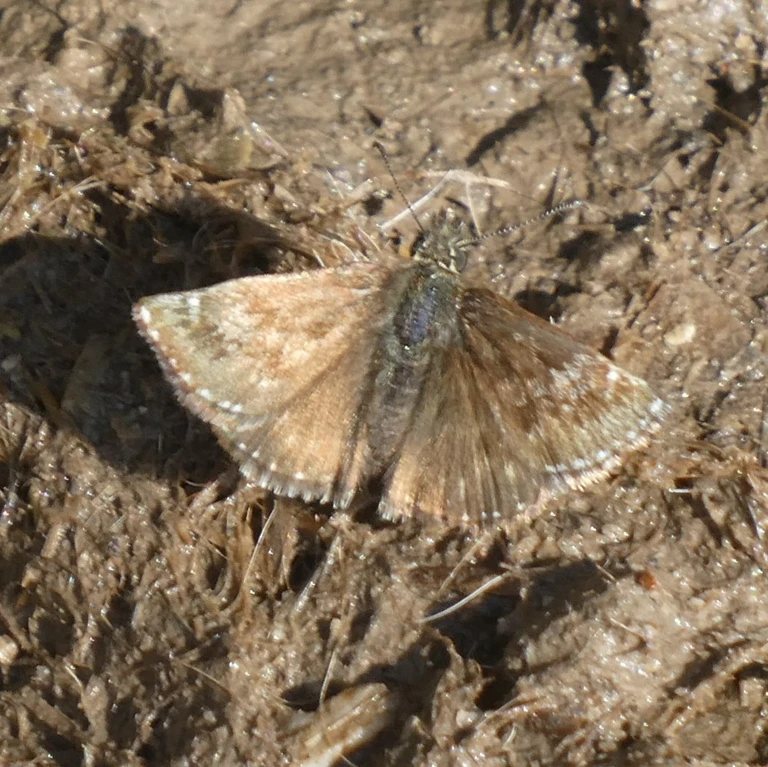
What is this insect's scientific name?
Erynnis tages
